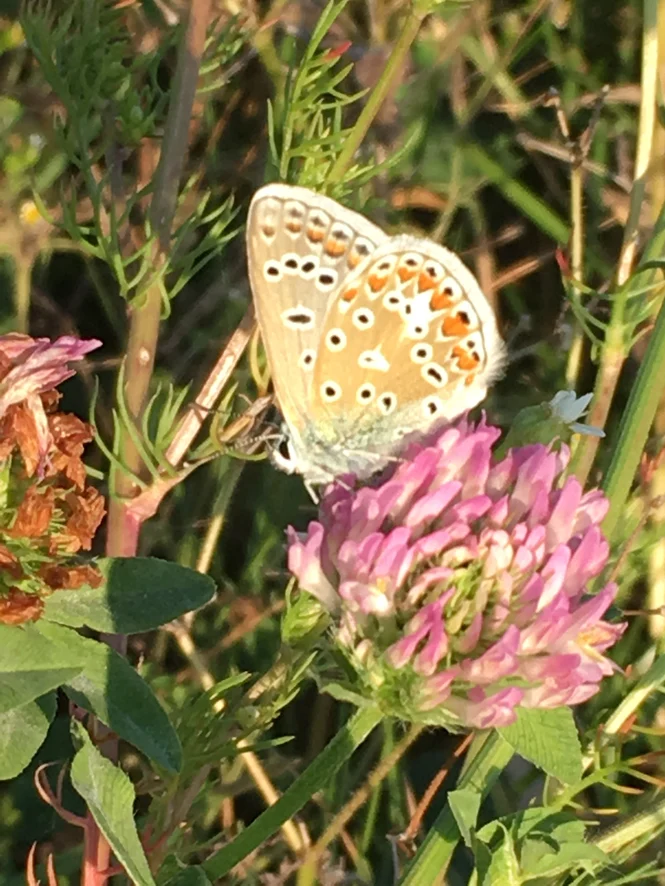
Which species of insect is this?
Polyommatus icarus
